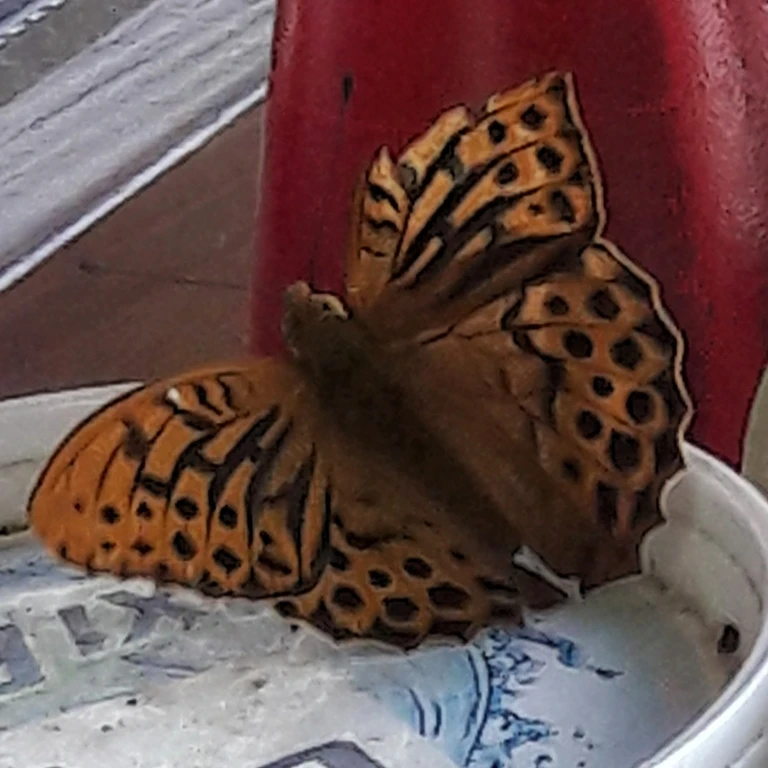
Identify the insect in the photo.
Argynnis paphia
